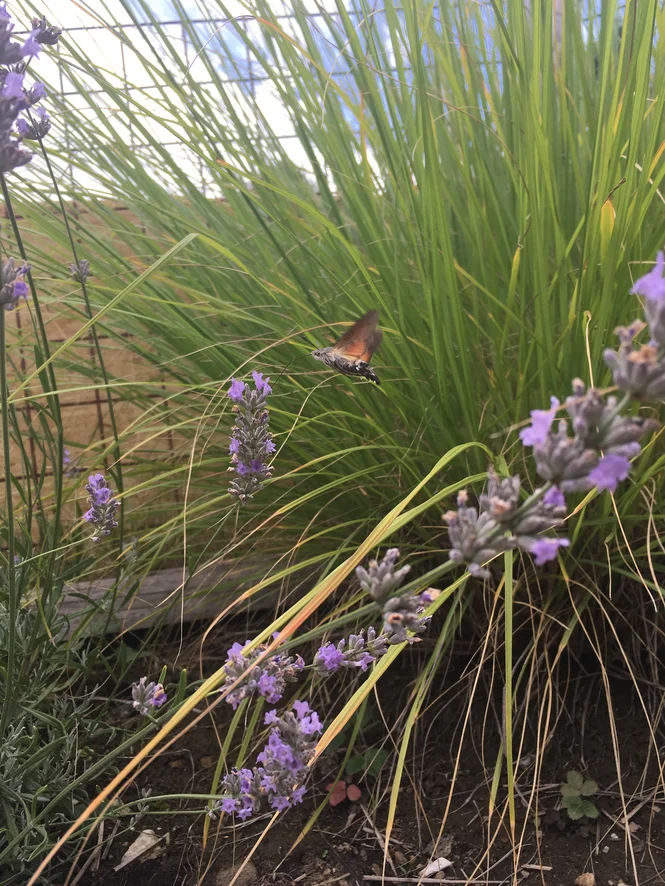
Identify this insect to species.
Macroglossum stellatarum
